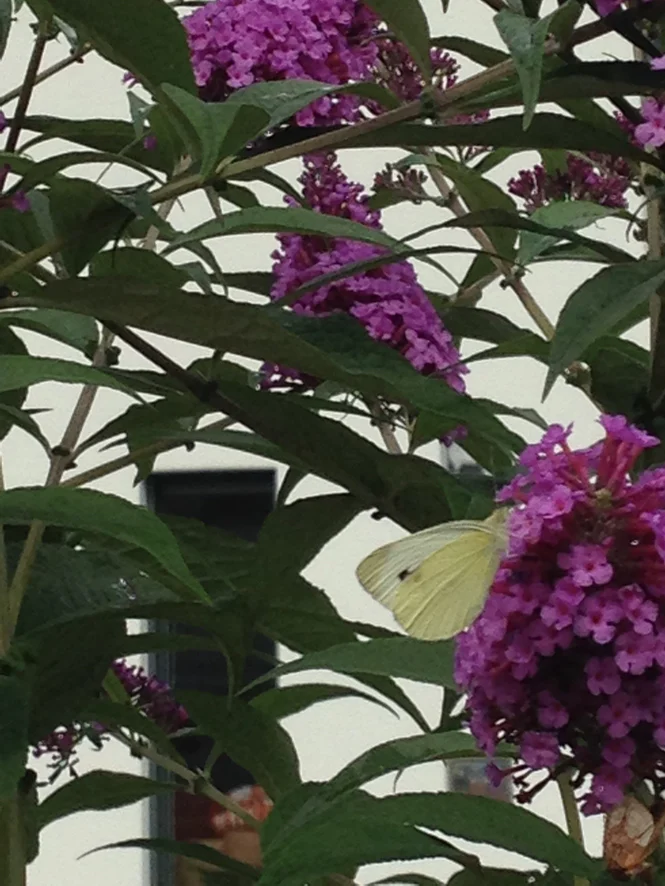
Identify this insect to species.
Pieris rapae
